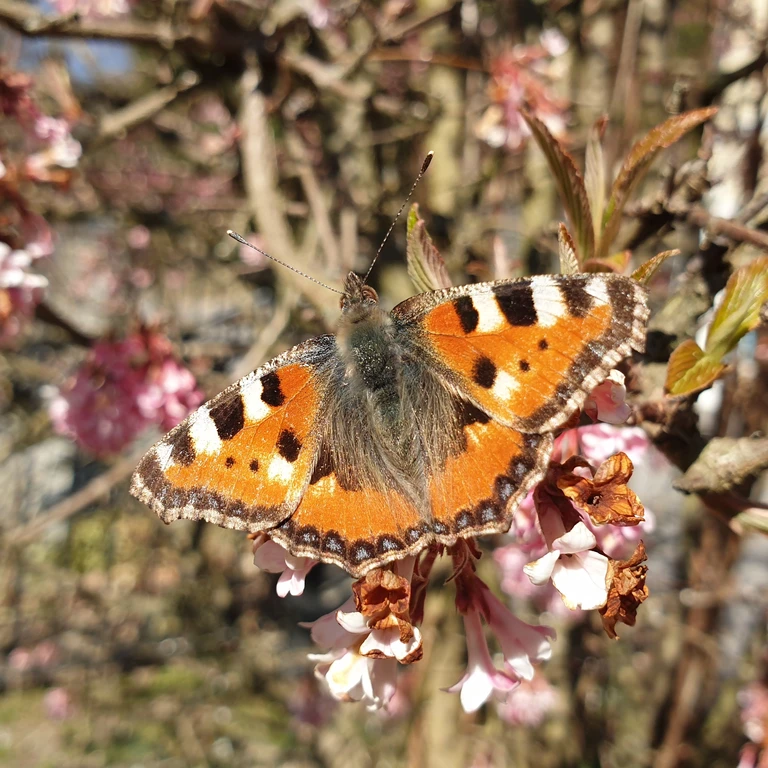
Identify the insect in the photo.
Aglais urticae
